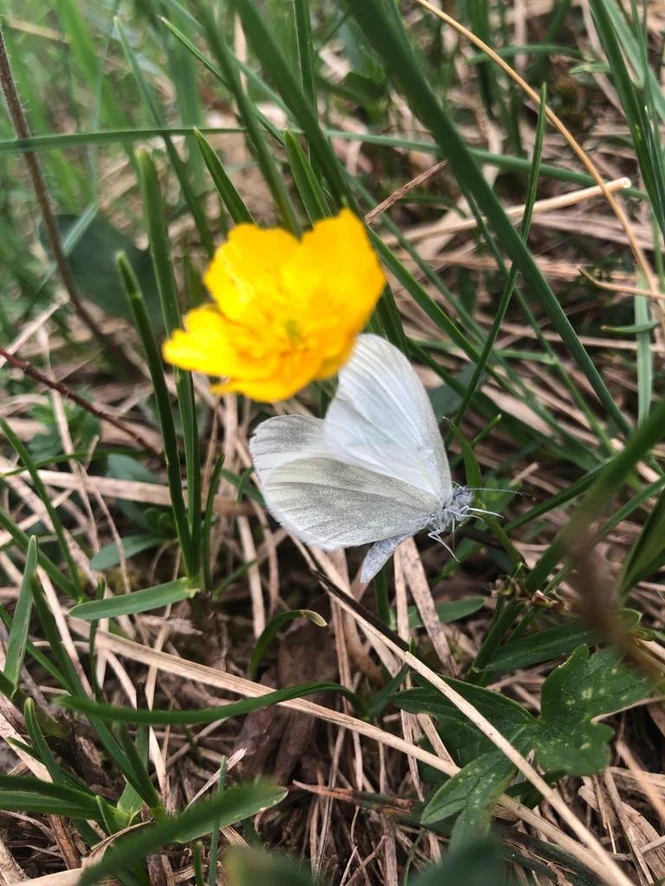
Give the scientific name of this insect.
Leptidea sinapis/juvernica
